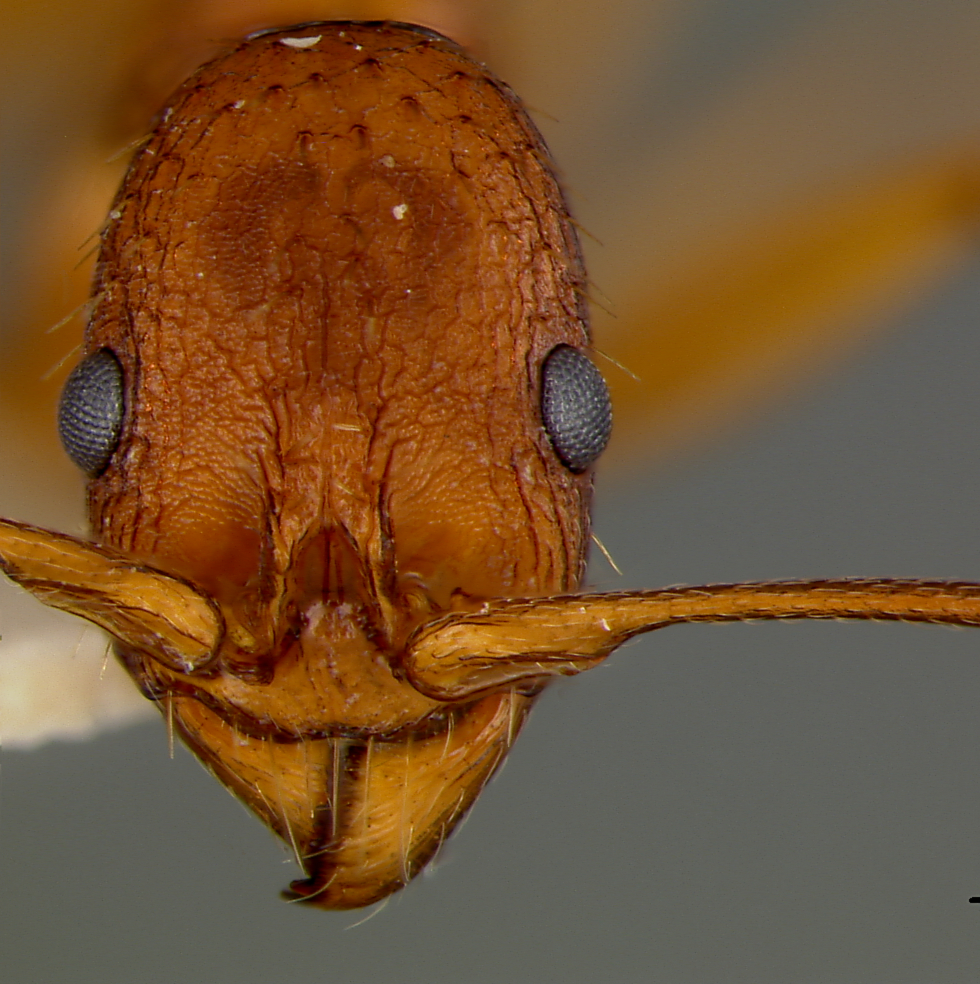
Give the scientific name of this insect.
Aphaenogaster treatae
